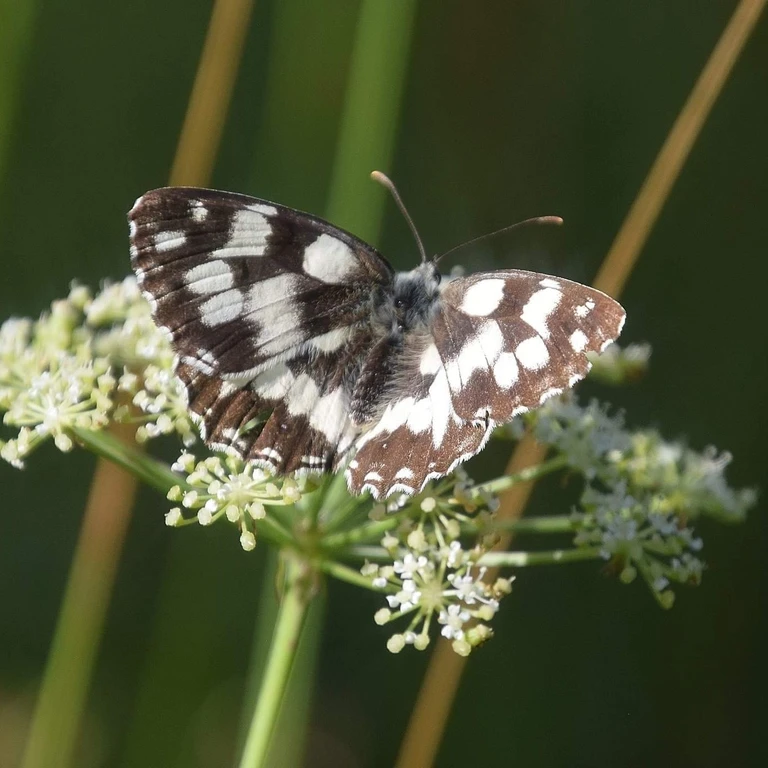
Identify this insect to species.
Melanargia galathea
